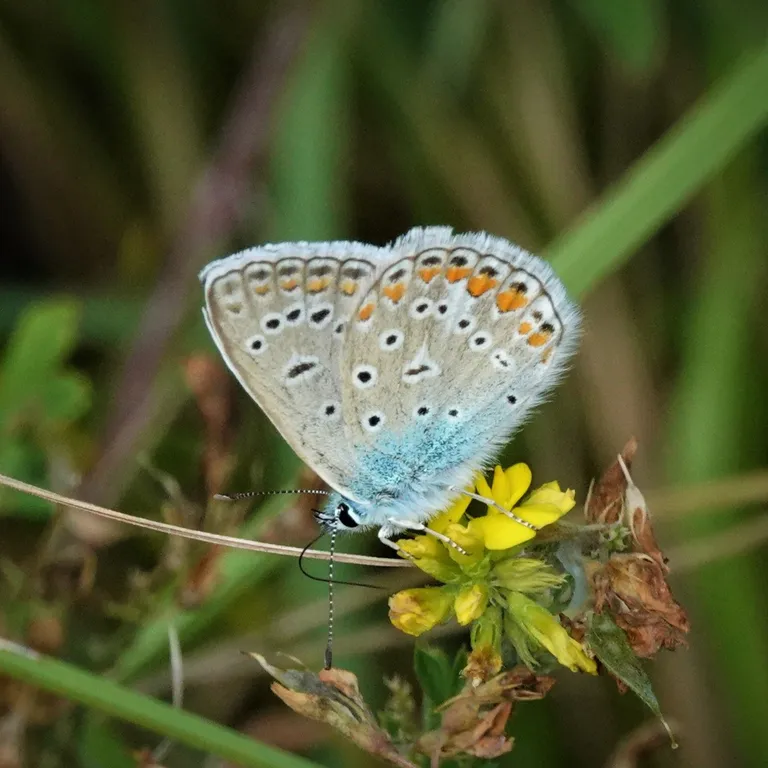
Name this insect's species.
Polyommatus icarus
